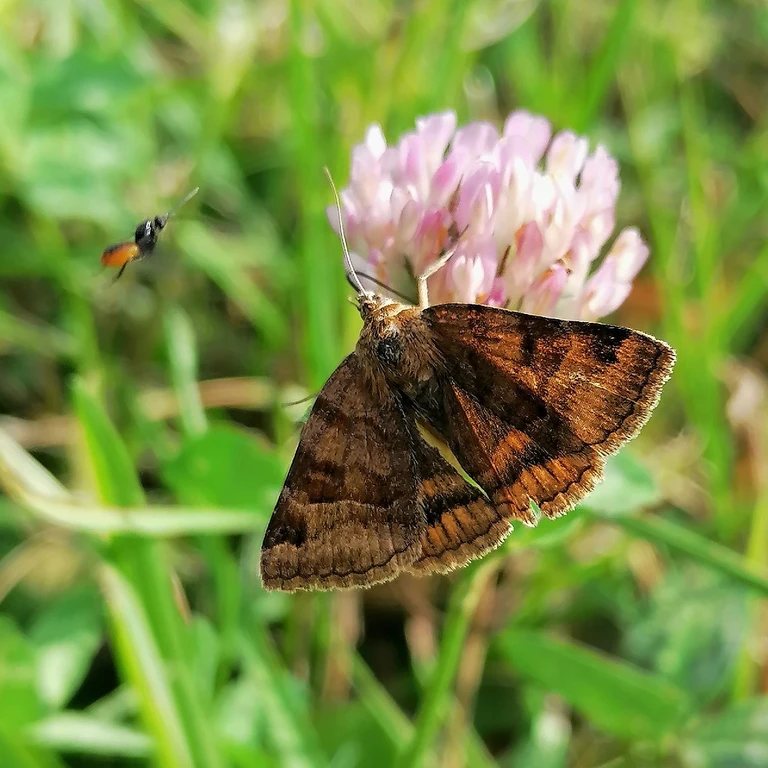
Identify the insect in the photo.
Euclidia glyphica
